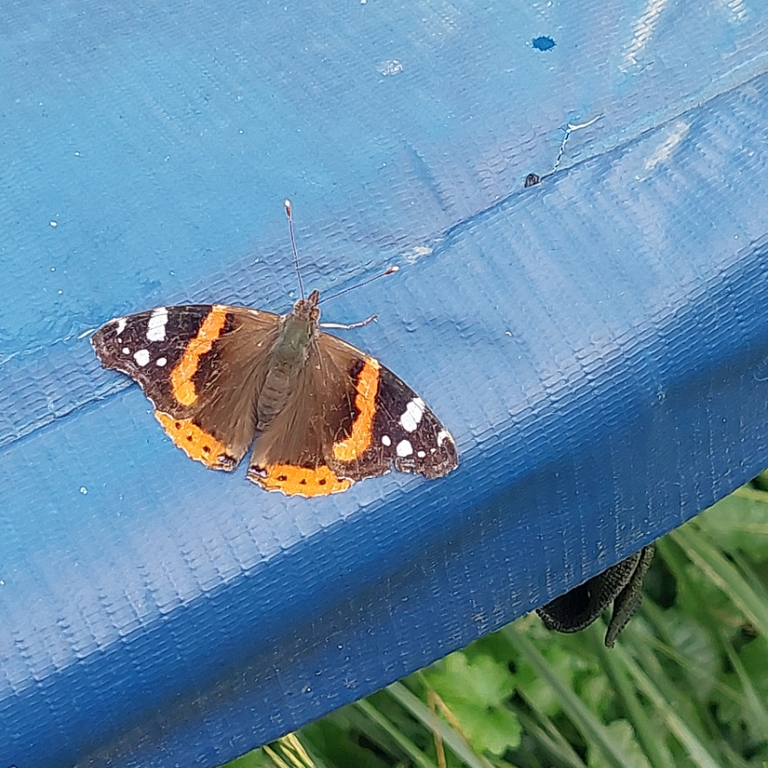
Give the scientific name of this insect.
Vanessa atalanta
